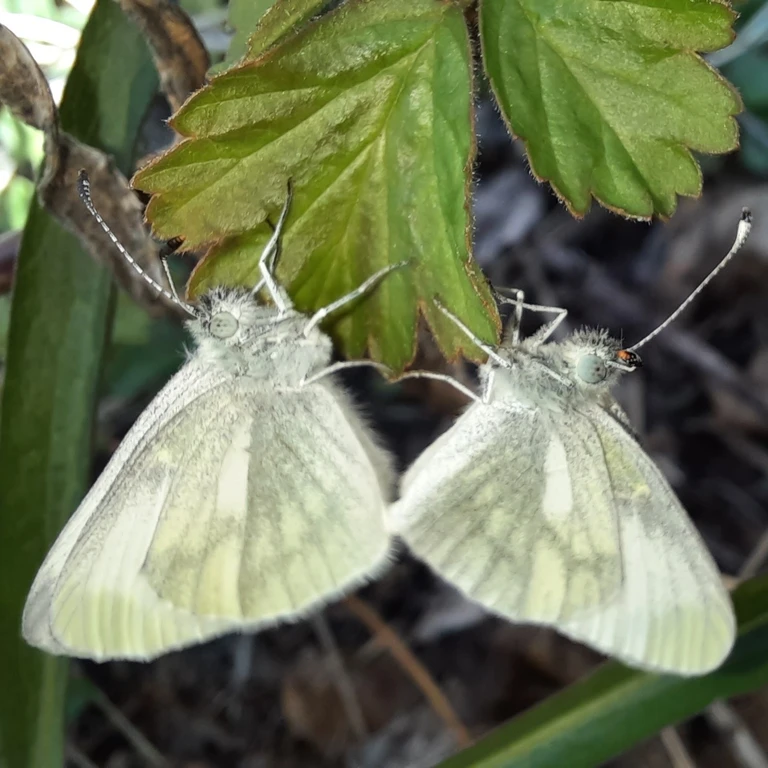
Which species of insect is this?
Leptidea sinapis/juvernica
